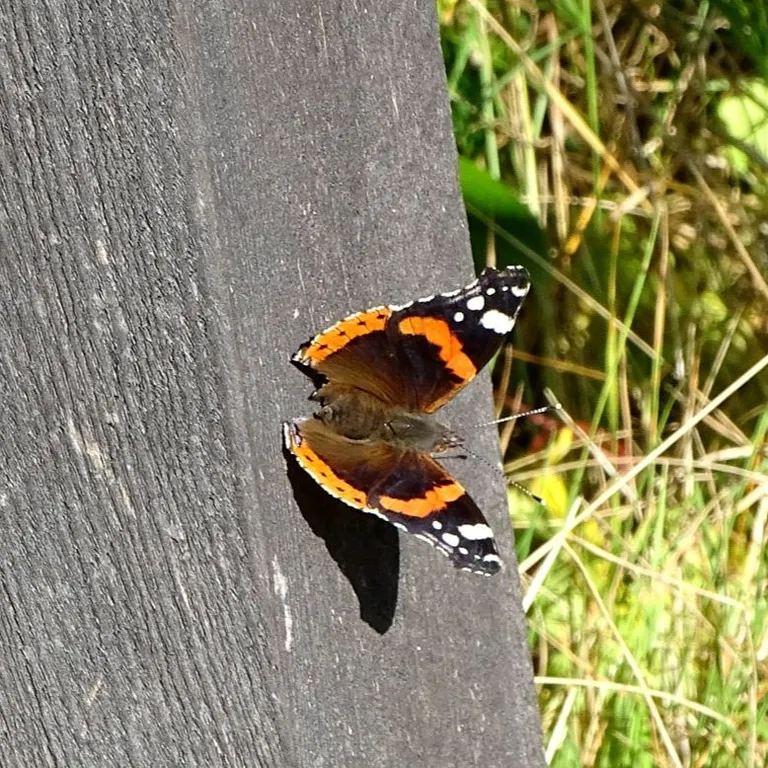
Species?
Vanessa atalanta
